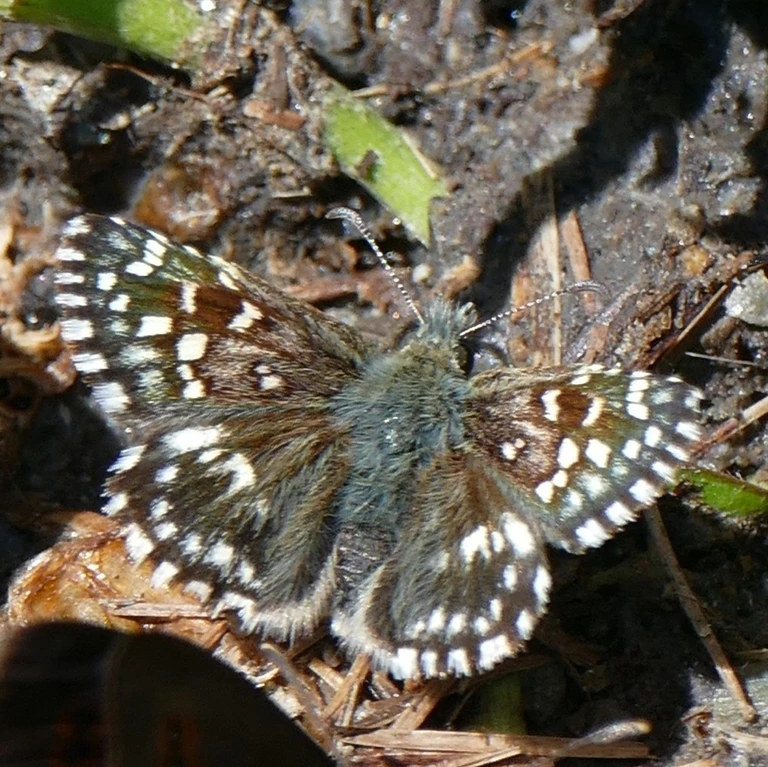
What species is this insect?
Pyrgus malvae
